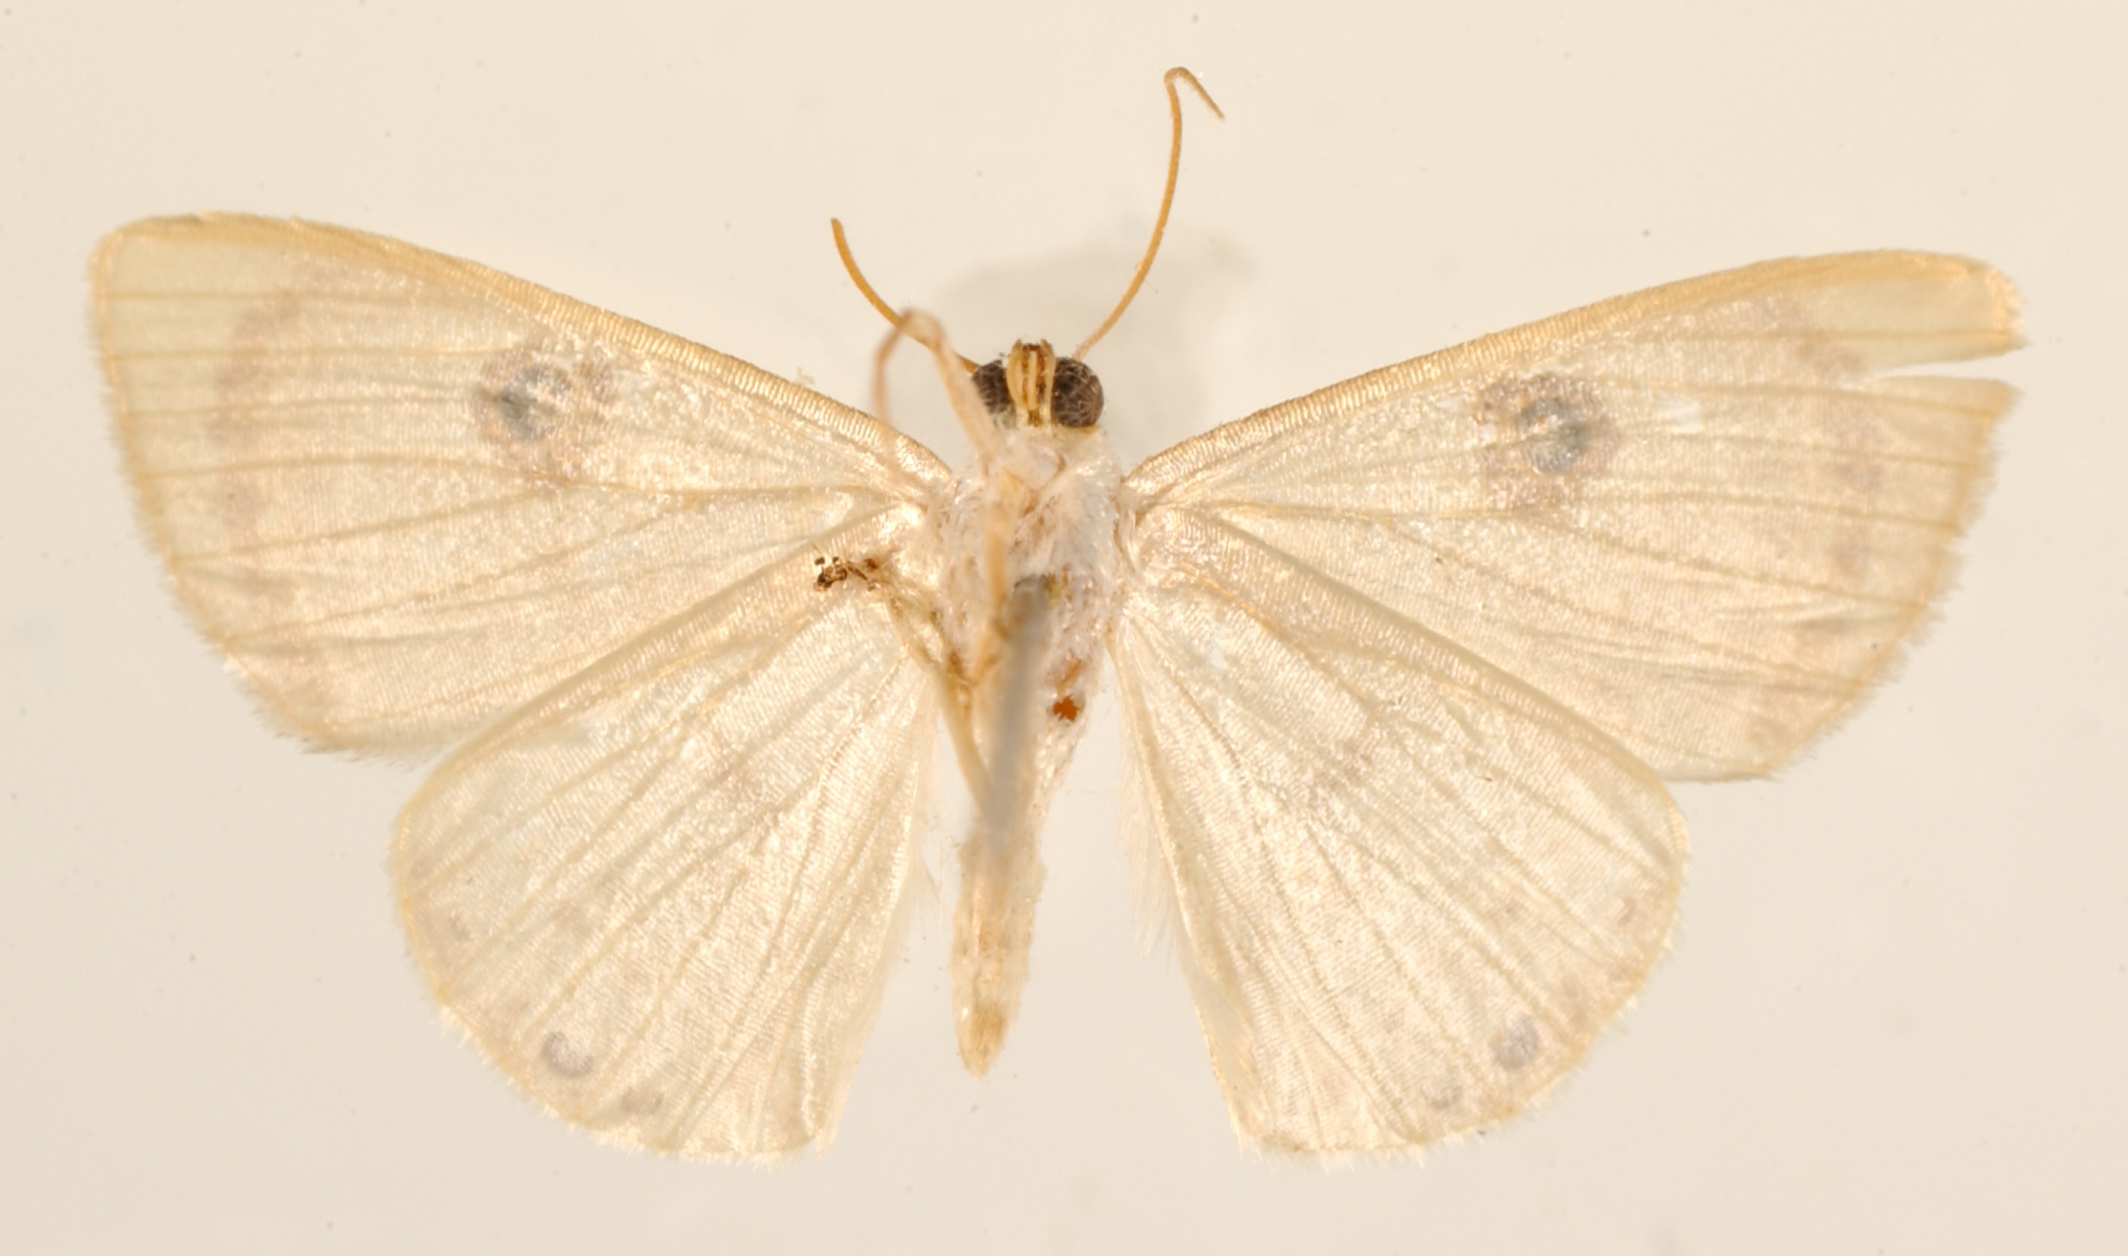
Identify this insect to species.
Argyrotome paraguayaria
